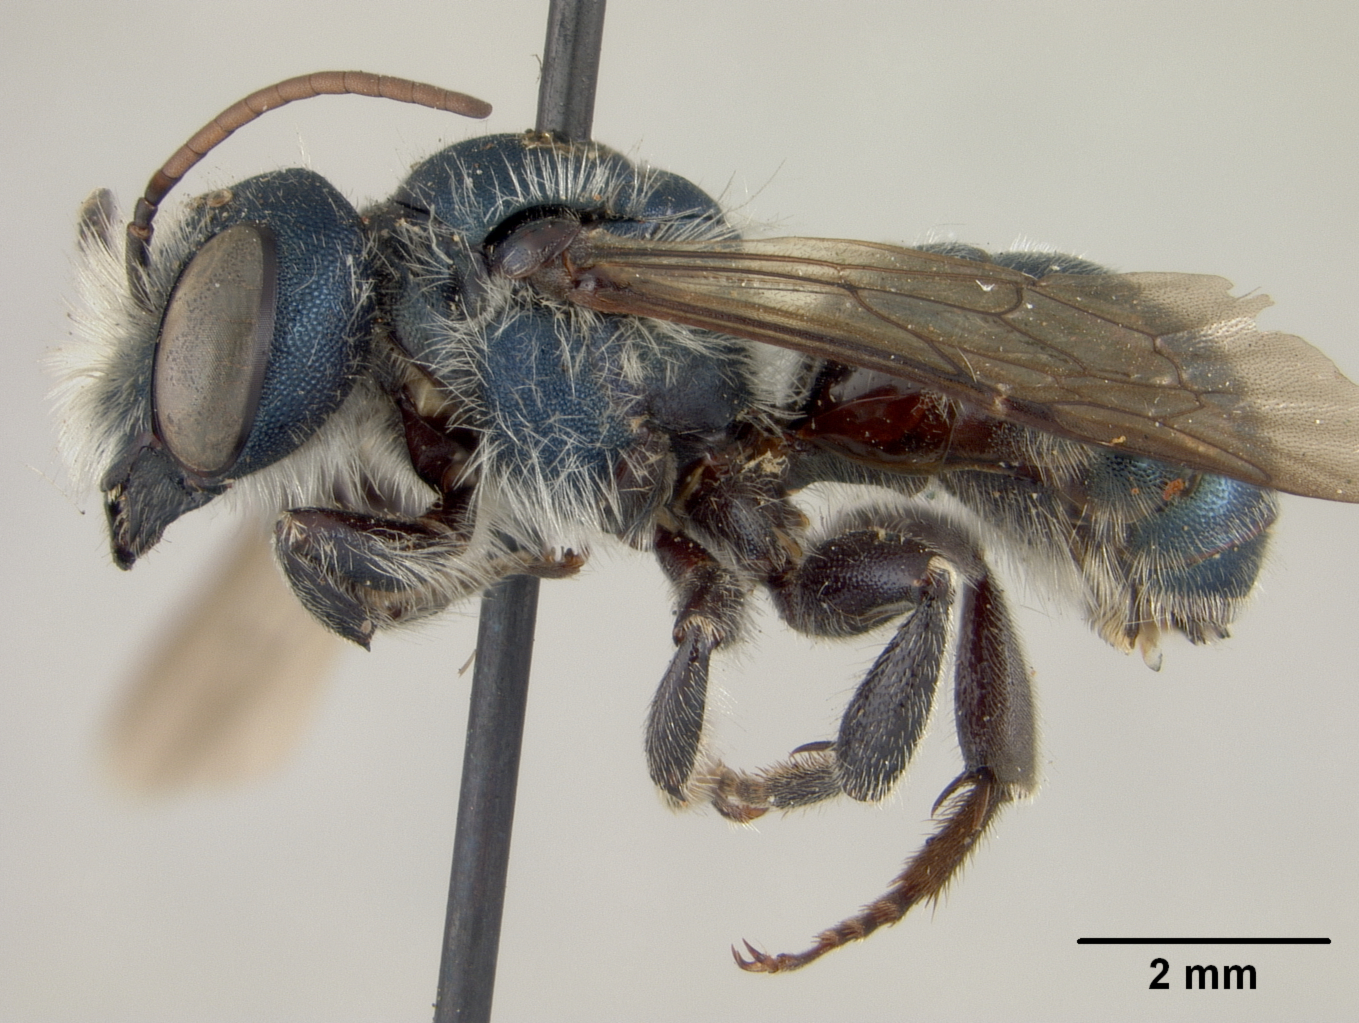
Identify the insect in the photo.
Osmia texana
